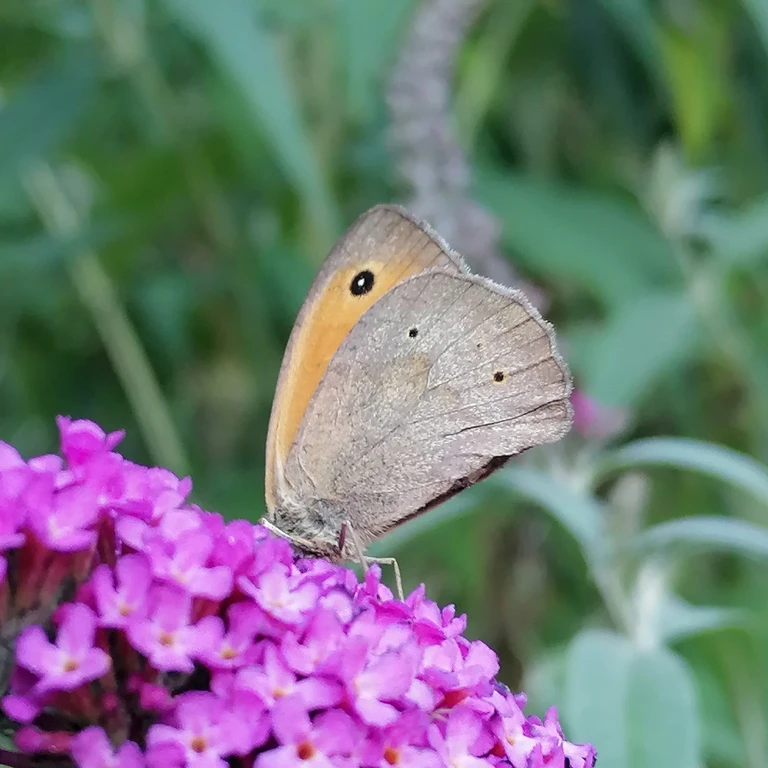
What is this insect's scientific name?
Maniola jurtina
